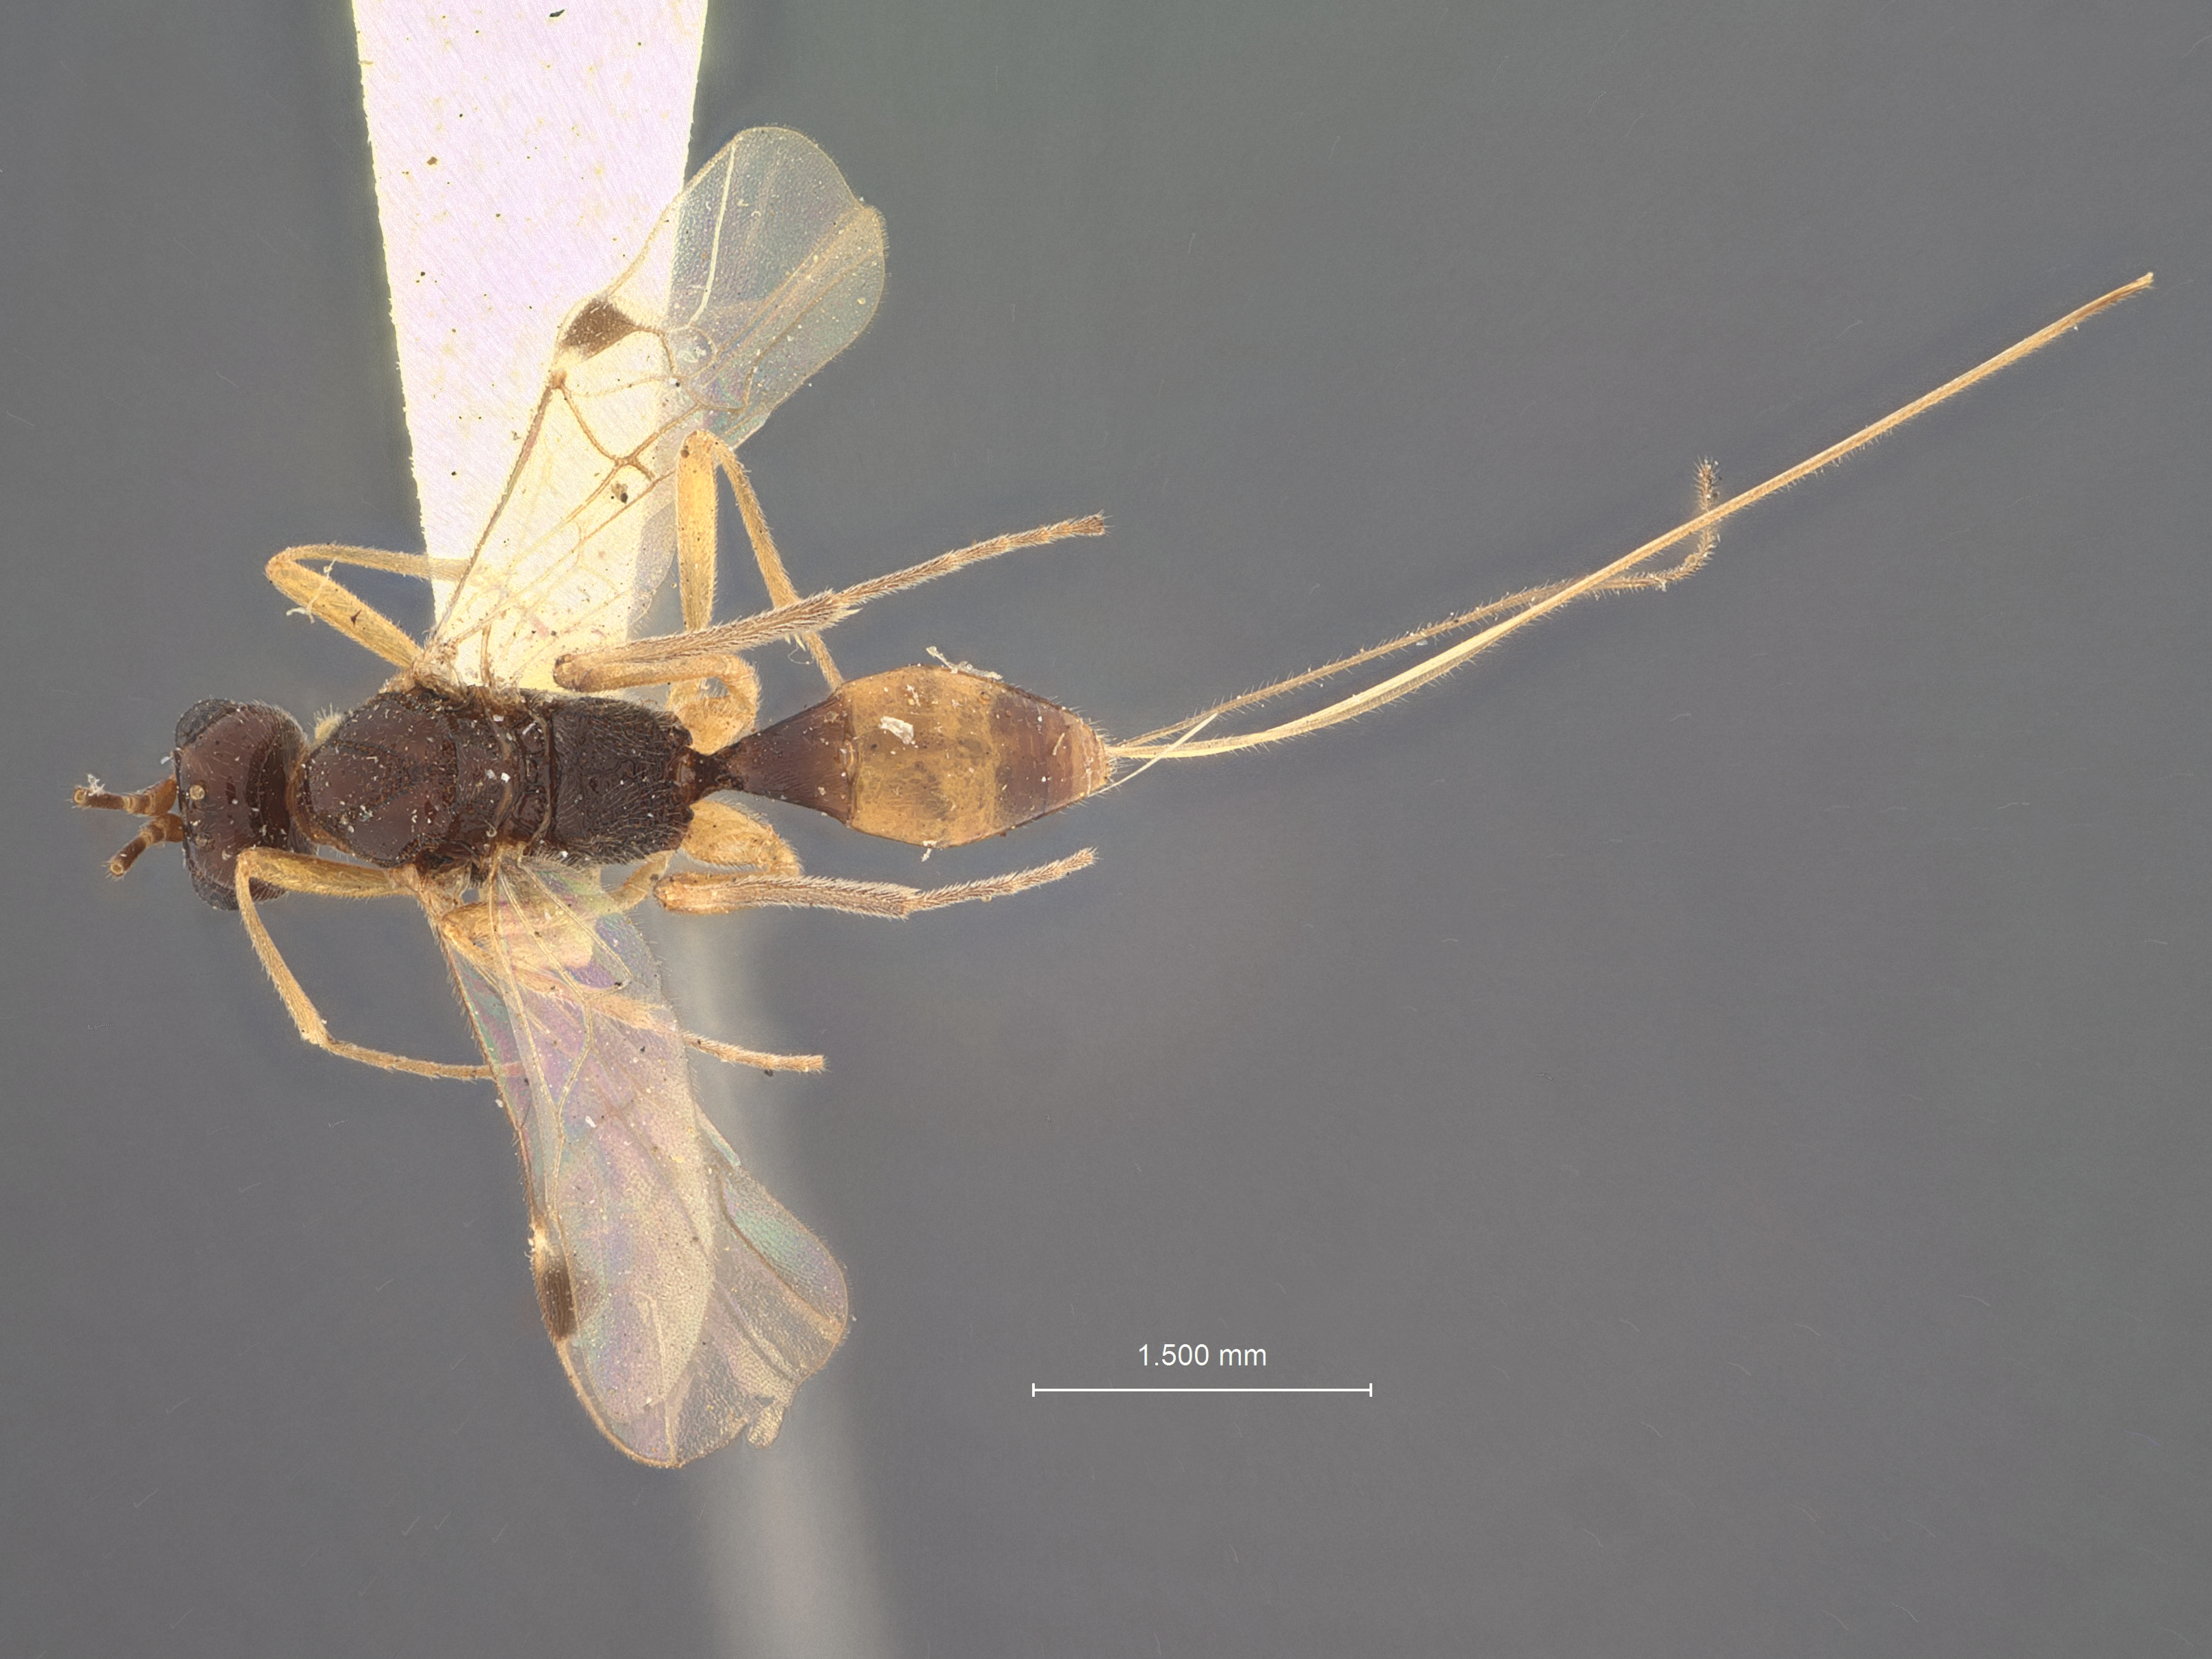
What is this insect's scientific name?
Meteorus terebratus
